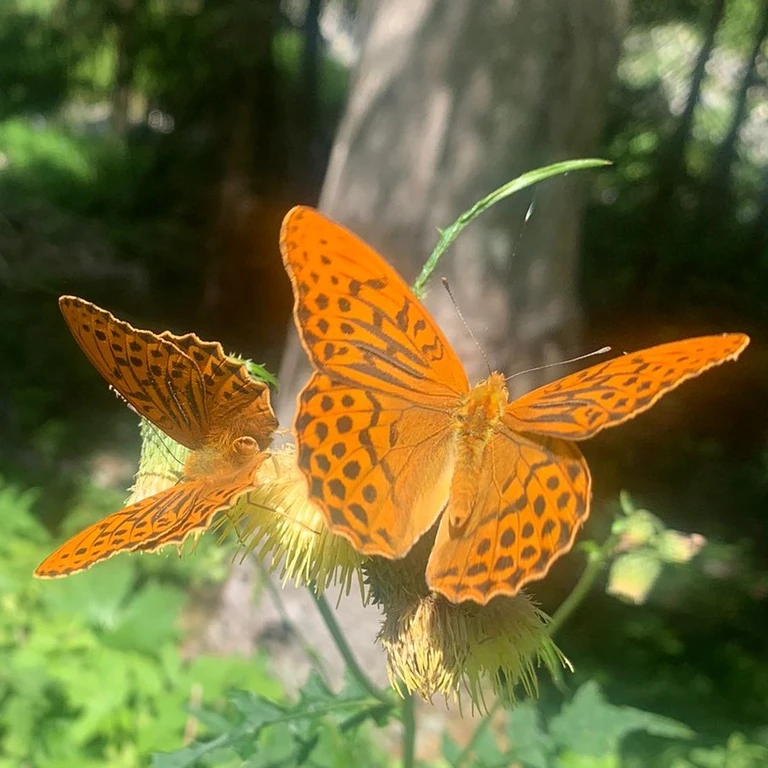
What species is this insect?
Argynnis paphia
